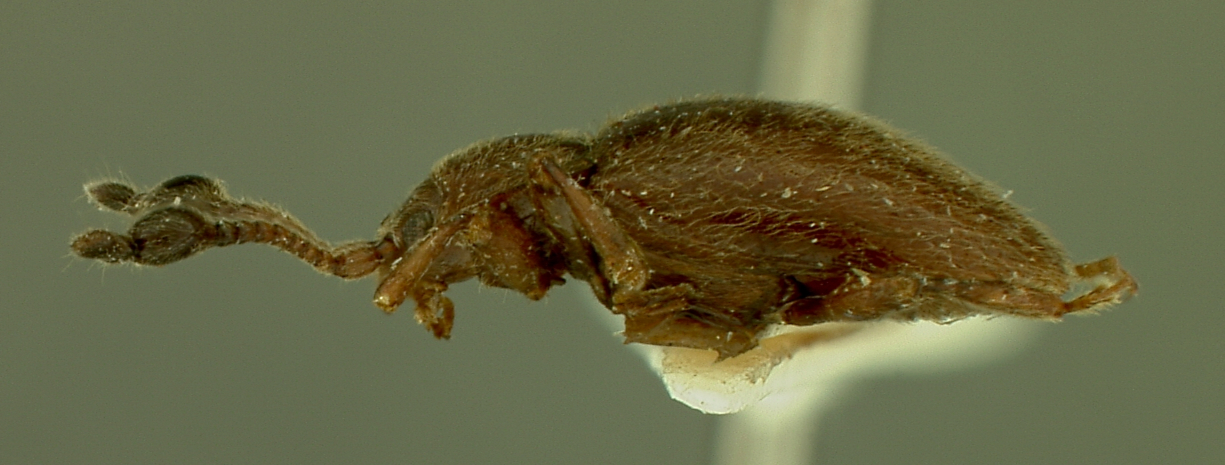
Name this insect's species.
Heliobletus philippinensis
